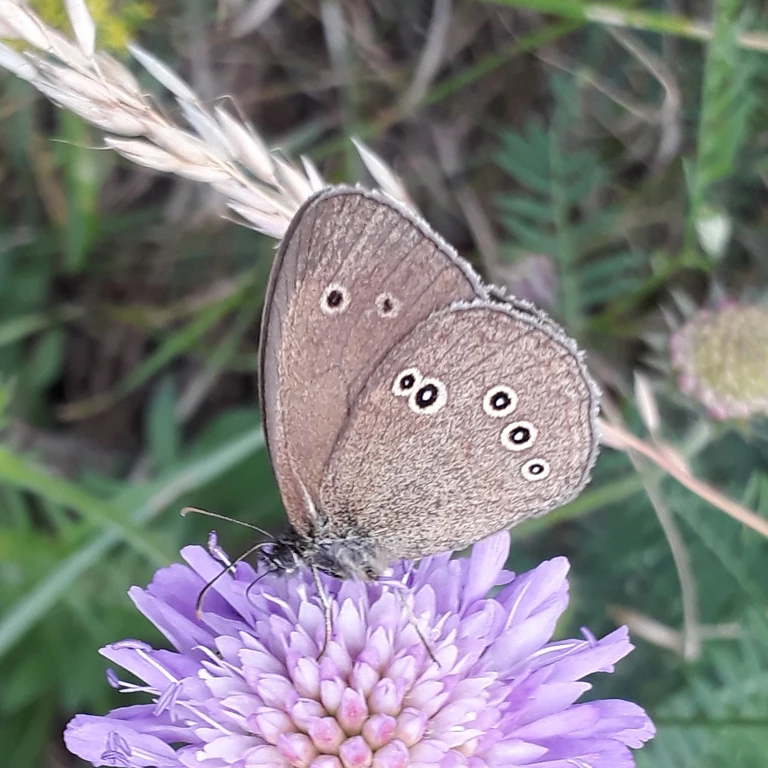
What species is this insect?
Aphantopus hyperantus
